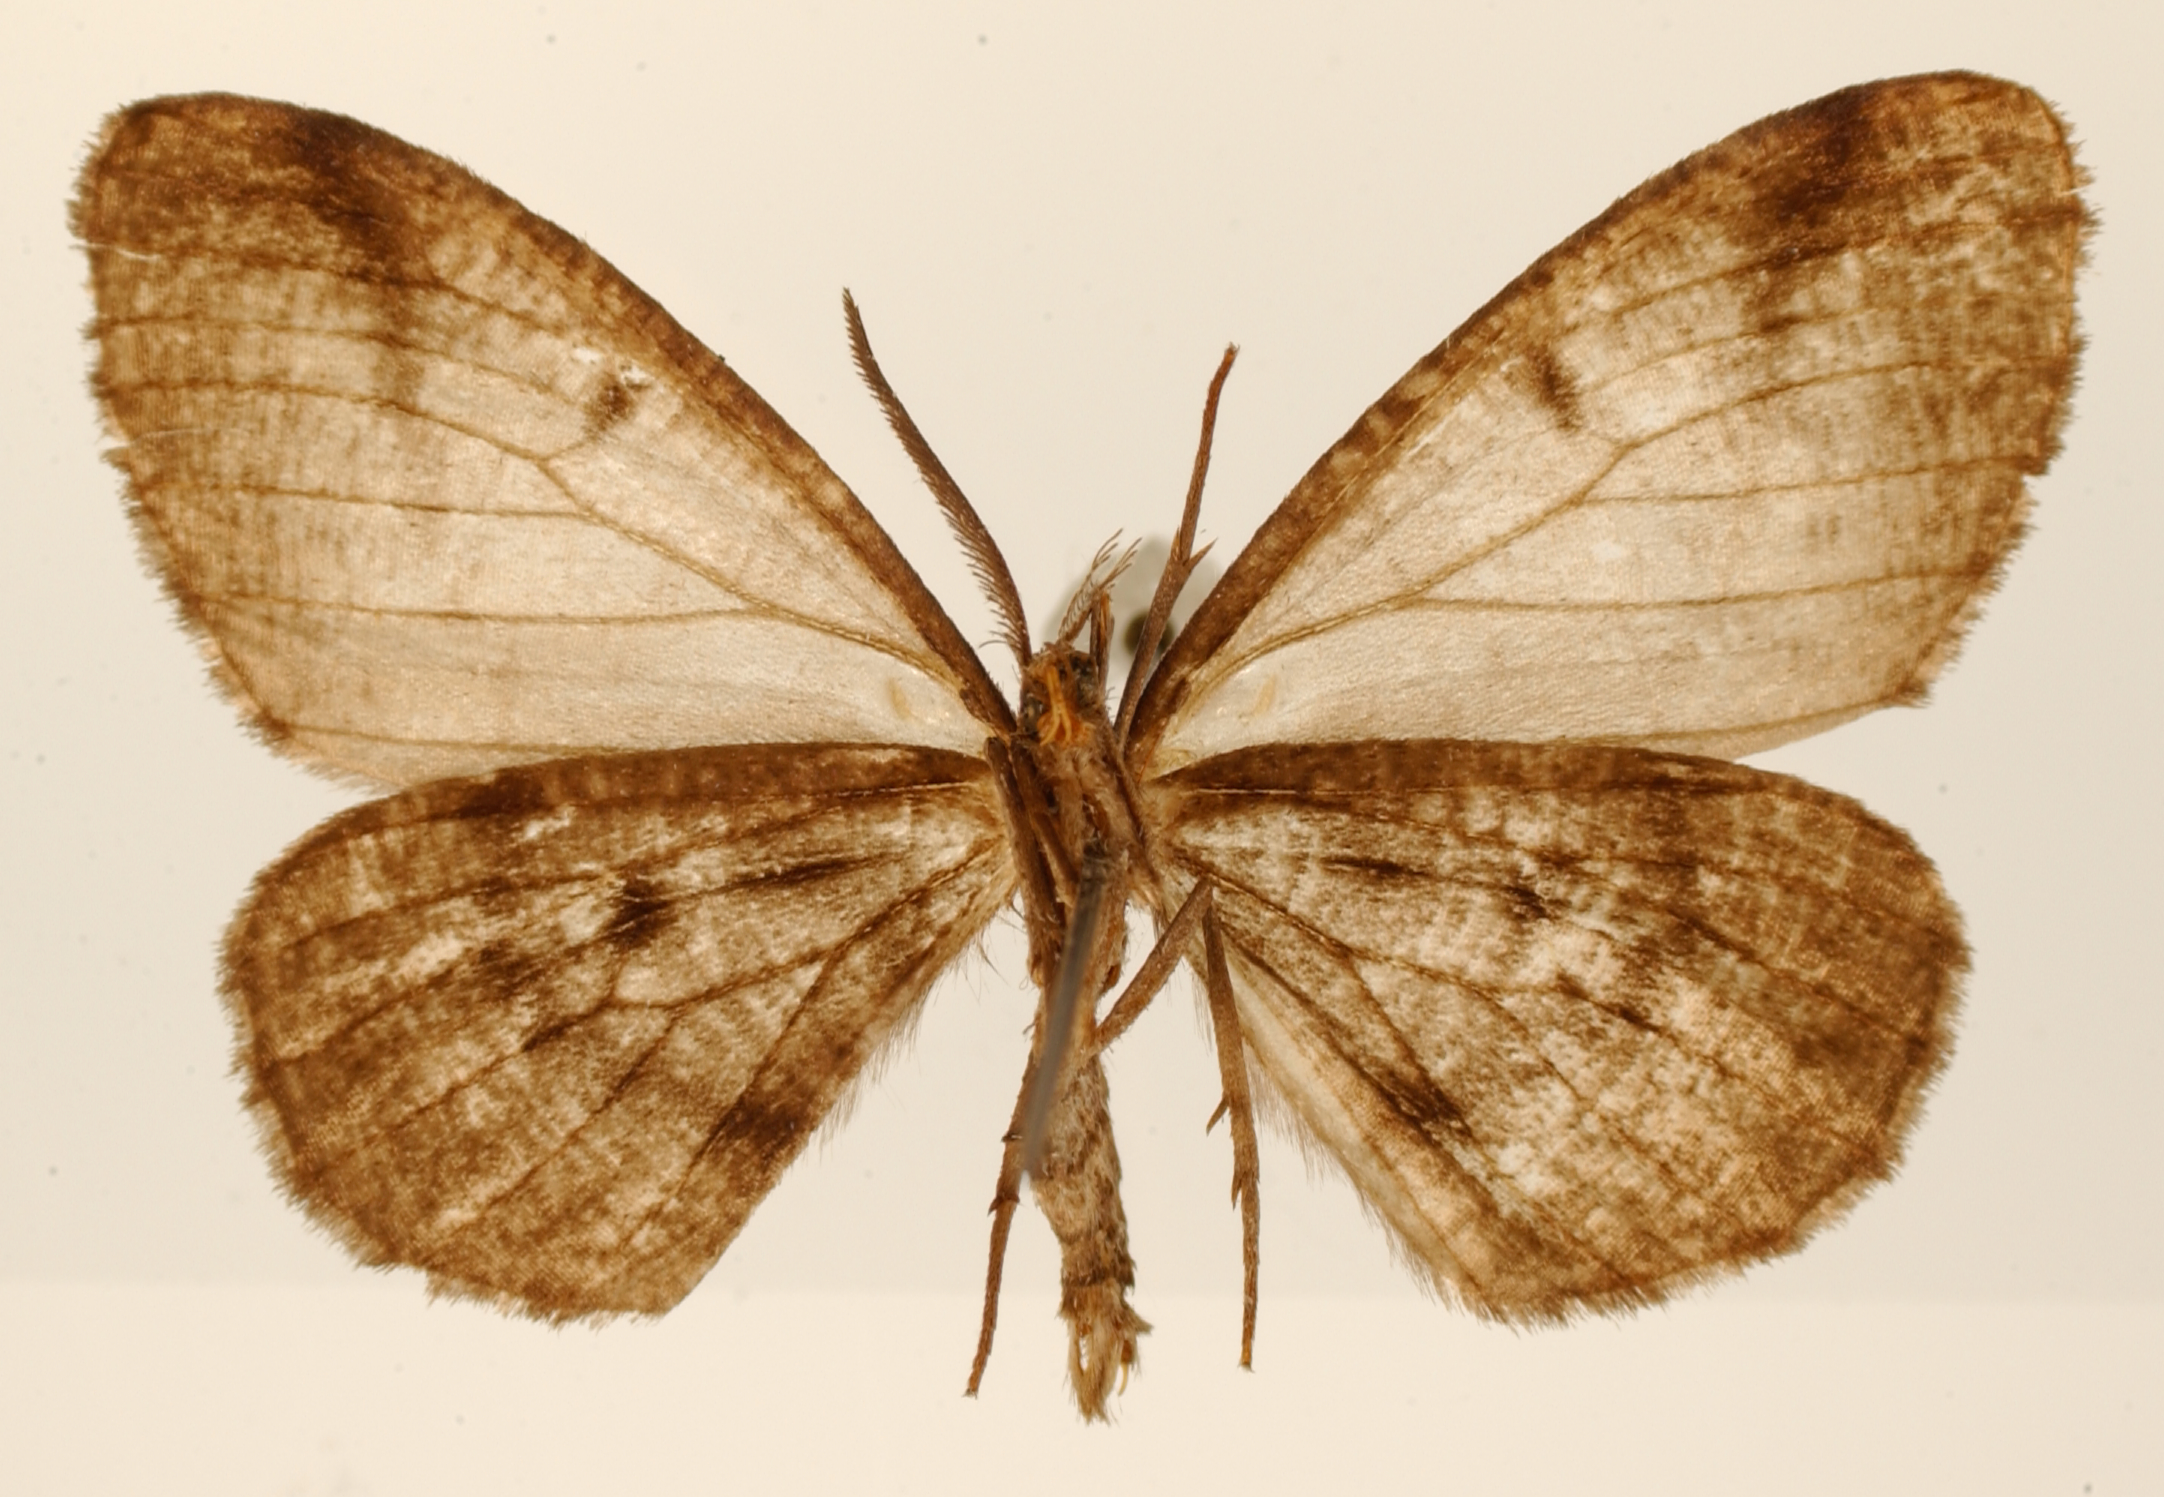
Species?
Nipteria rotundata
